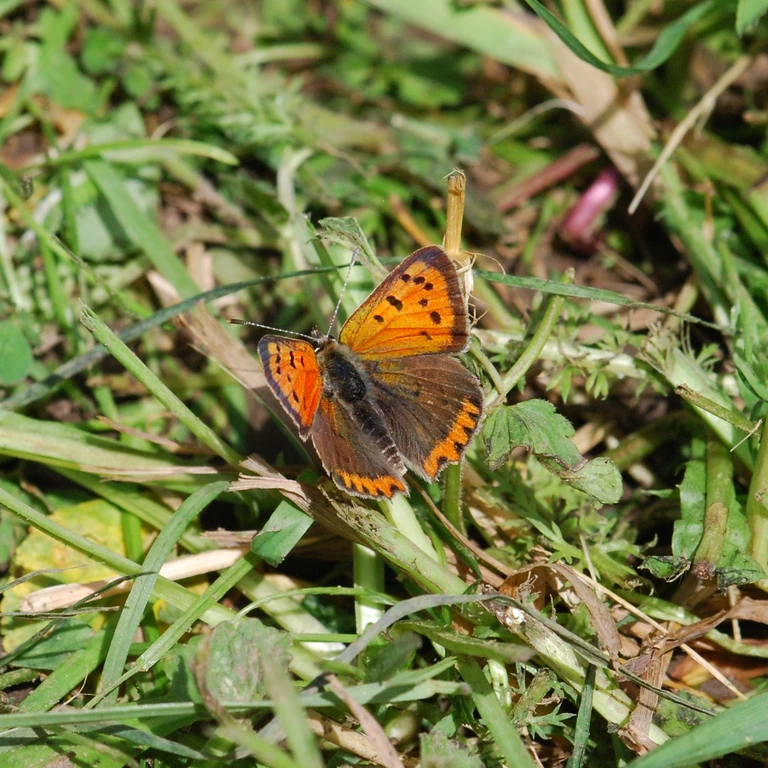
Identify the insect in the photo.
Lycaena phlaeas
